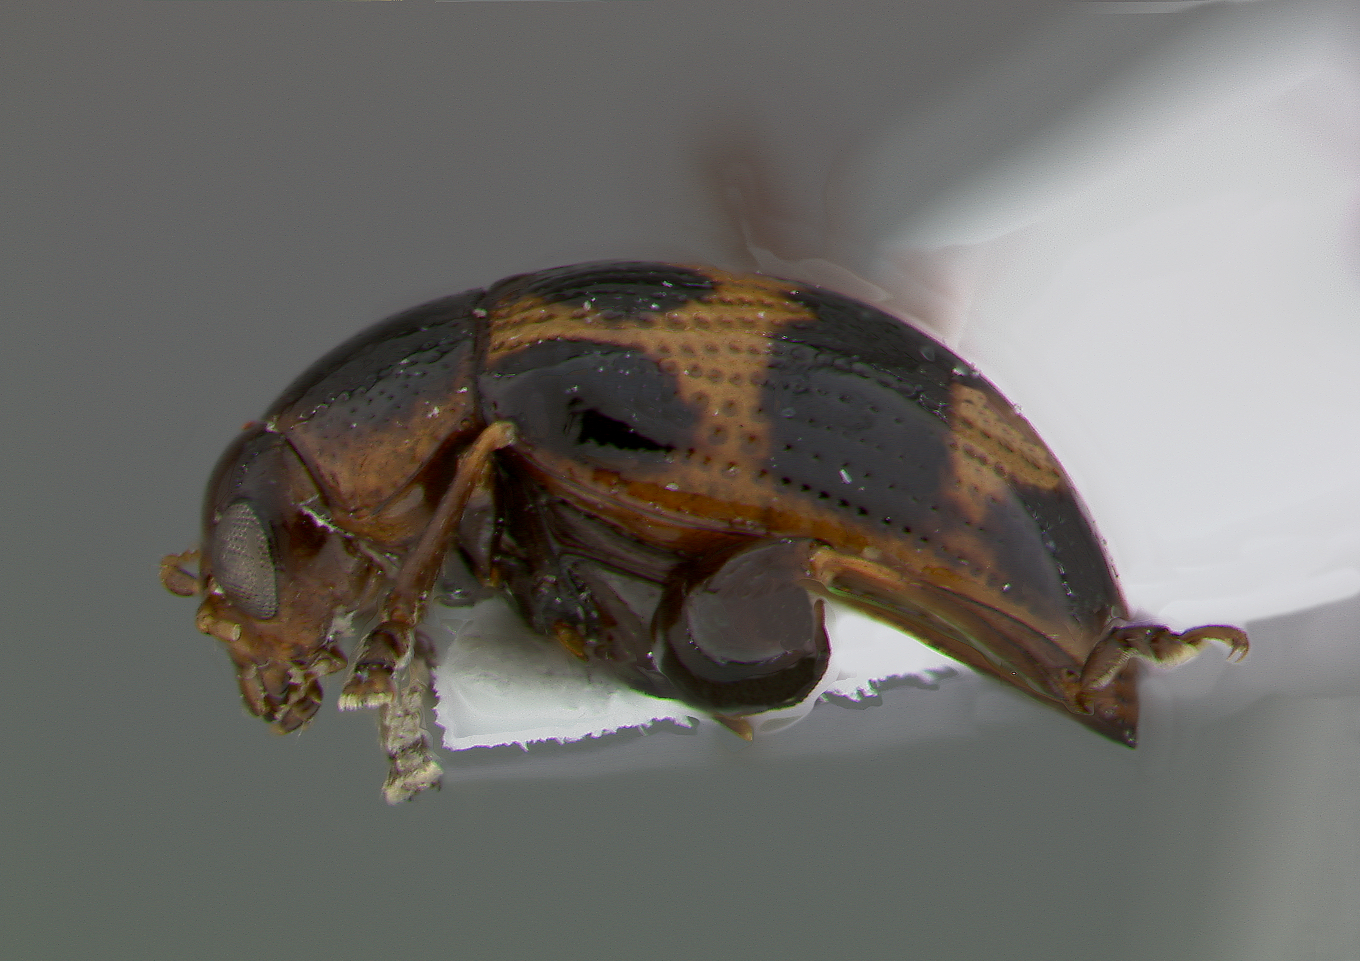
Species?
Phaelota assamensis
